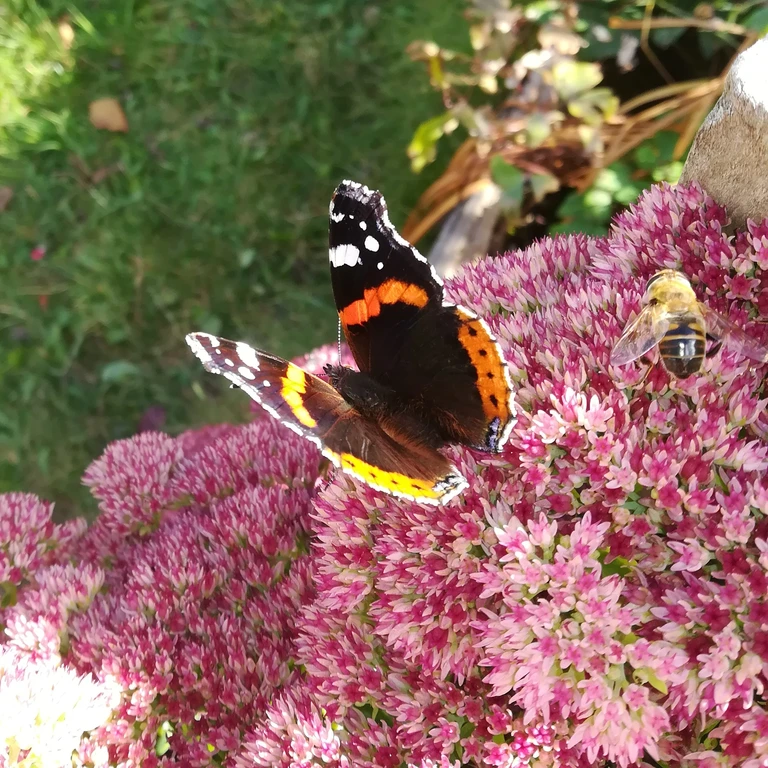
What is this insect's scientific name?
Vanessa atalanta
